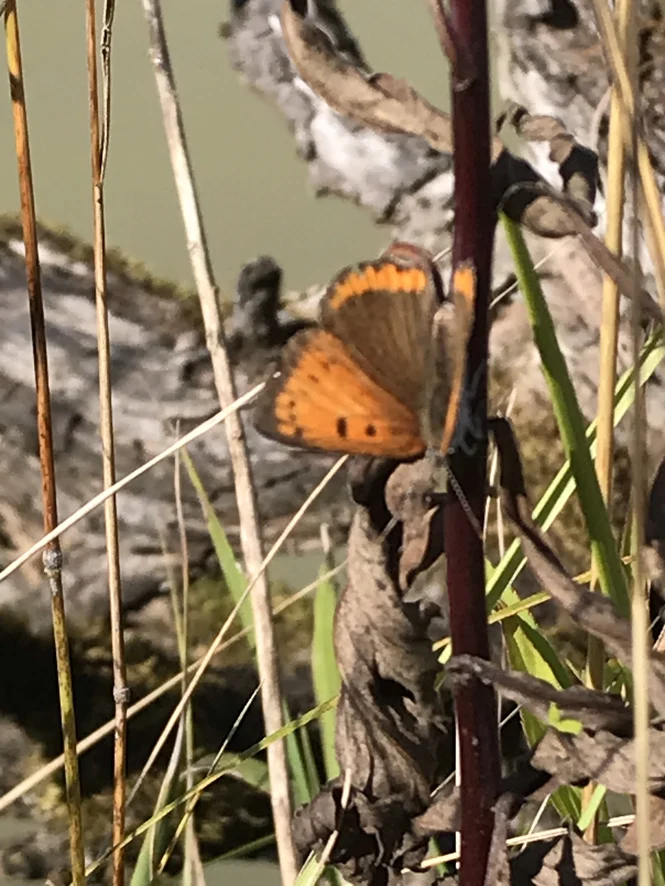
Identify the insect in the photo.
Lycaena dispar
